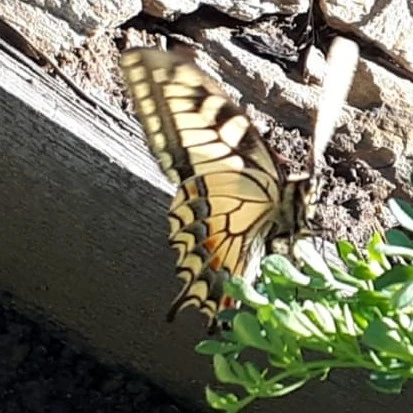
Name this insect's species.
Papilio machaon
